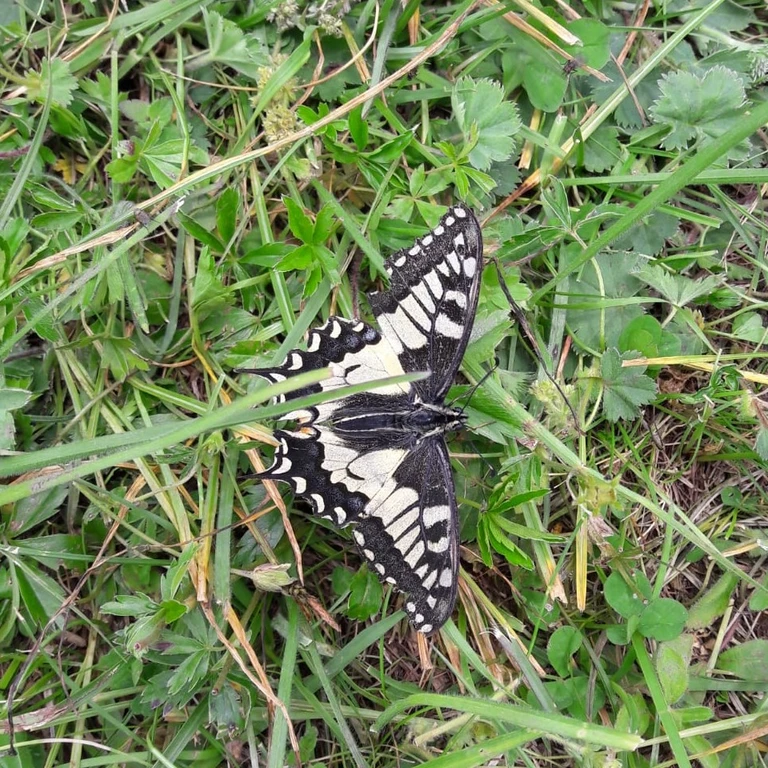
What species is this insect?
Papilio machaon
